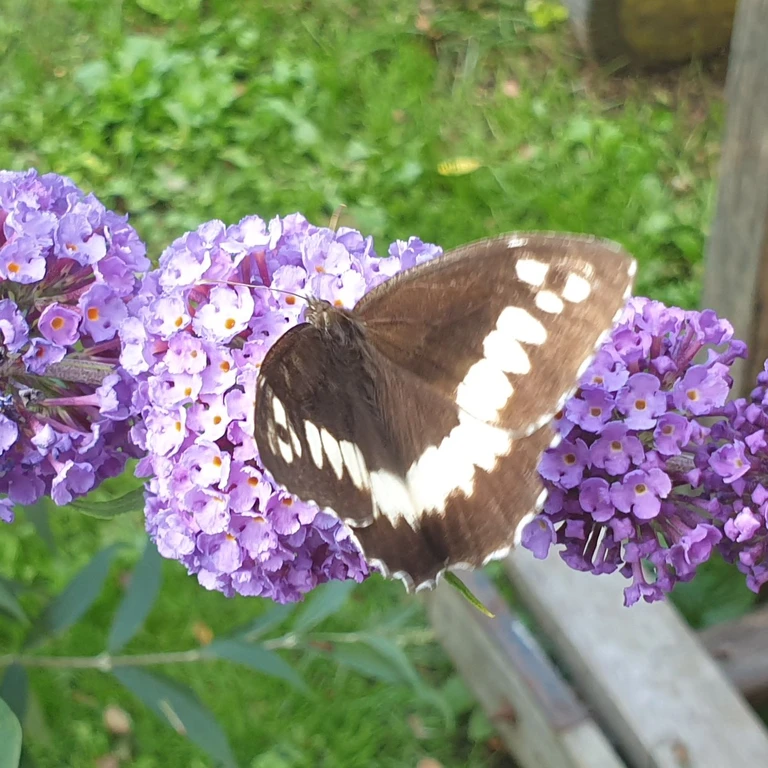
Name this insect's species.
Brintesia circe
